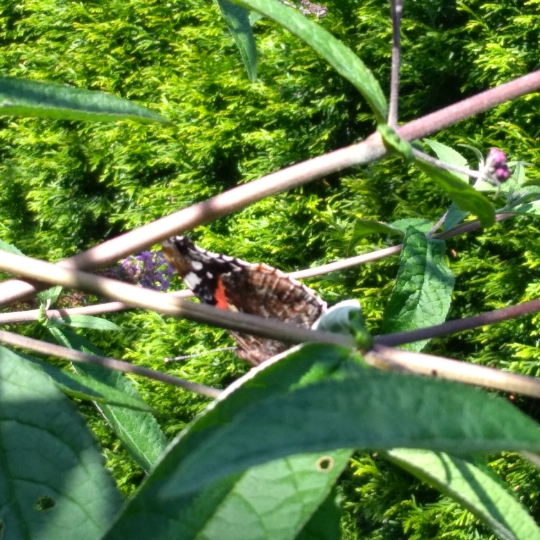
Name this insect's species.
Vanessa atalanta
